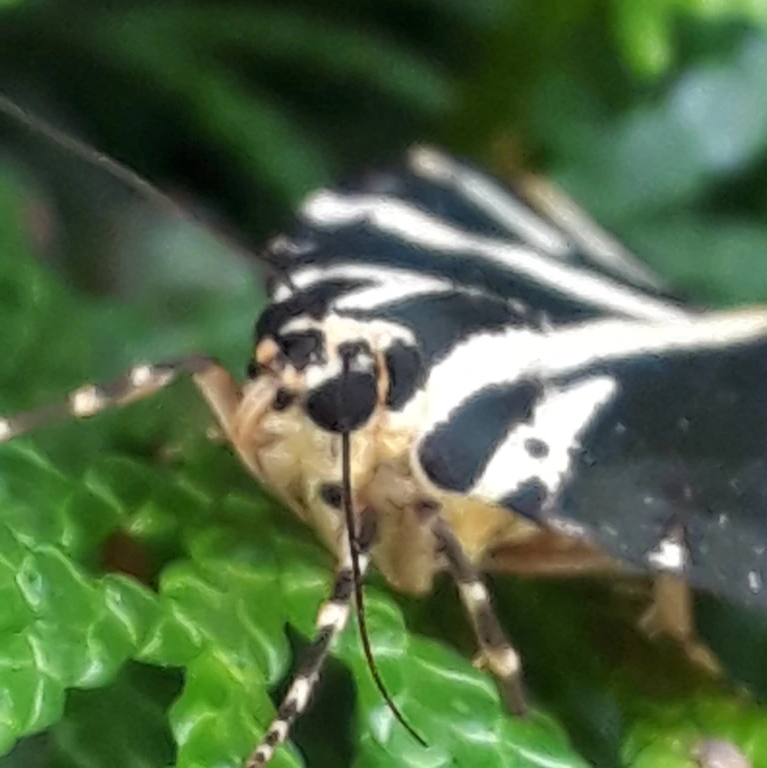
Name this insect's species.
Euplagia quadripunctaria
